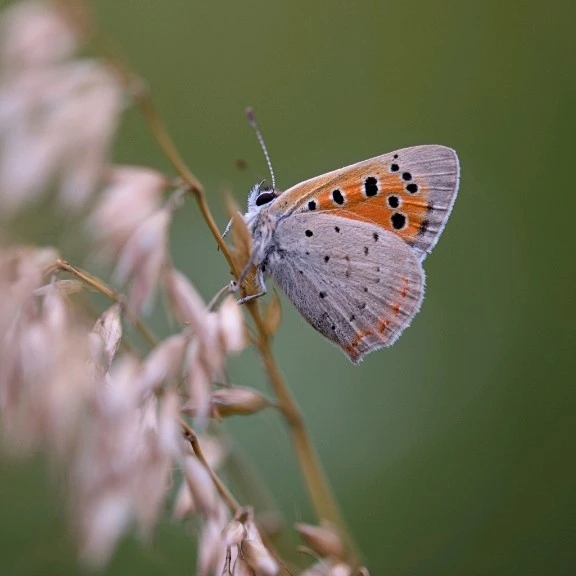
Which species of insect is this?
Lycaena phlaeas
